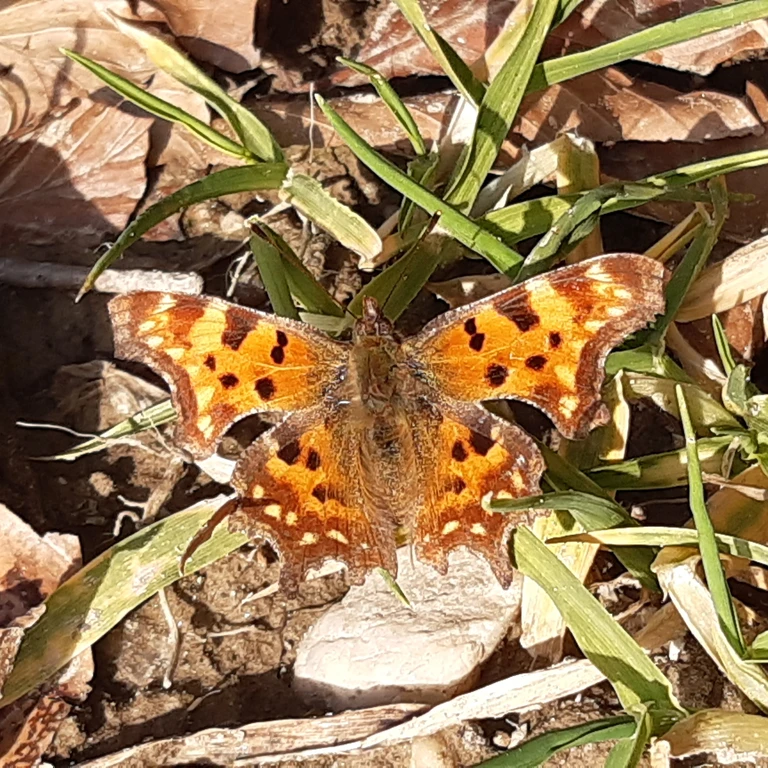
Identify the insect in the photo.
Polygonia c-album
